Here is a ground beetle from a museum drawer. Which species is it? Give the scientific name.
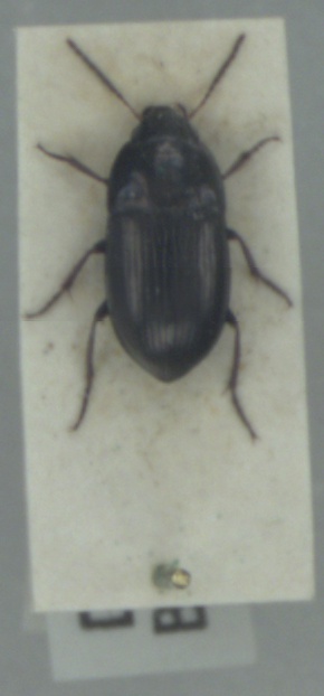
Amara communis
